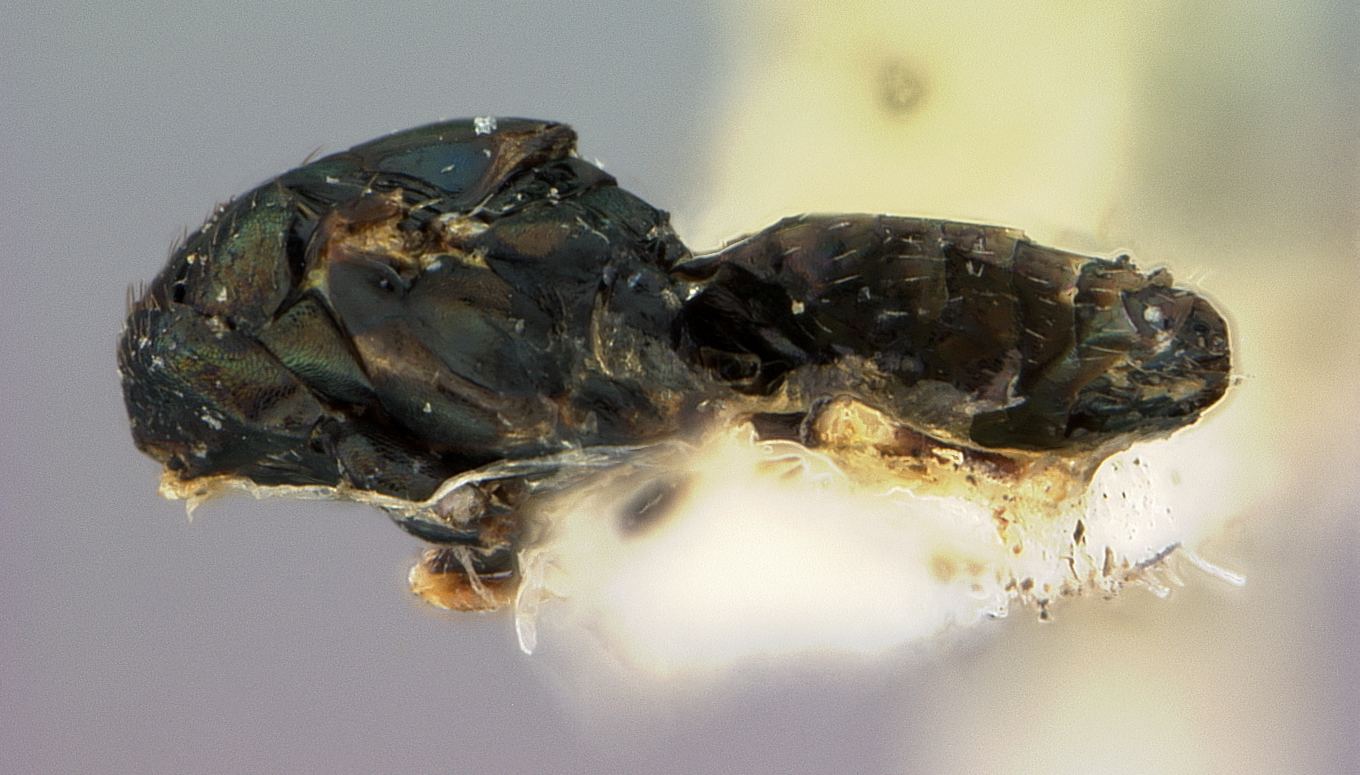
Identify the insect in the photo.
Baryscapus centricolae
